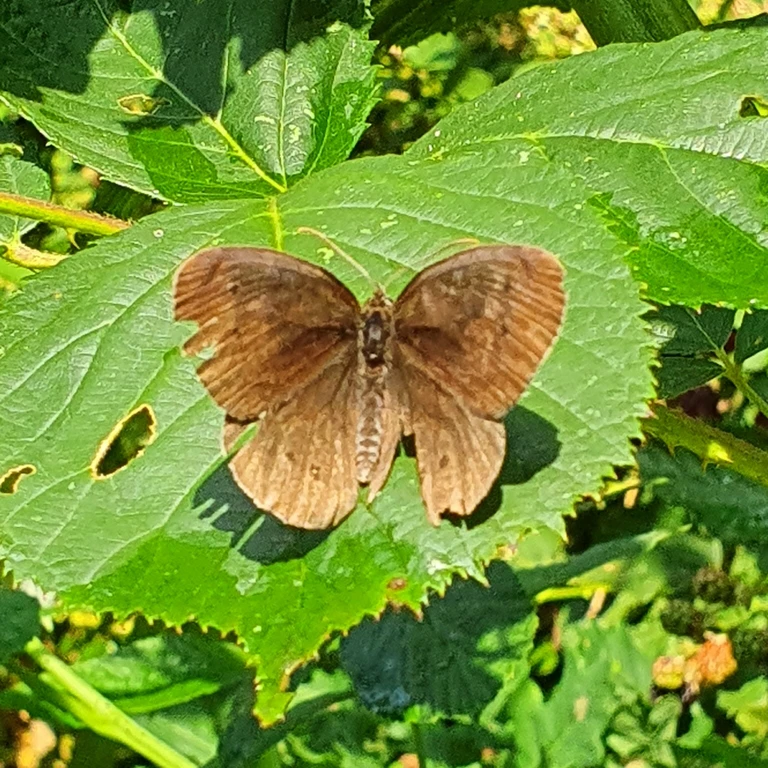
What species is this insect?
Aphantopus hyperantus
